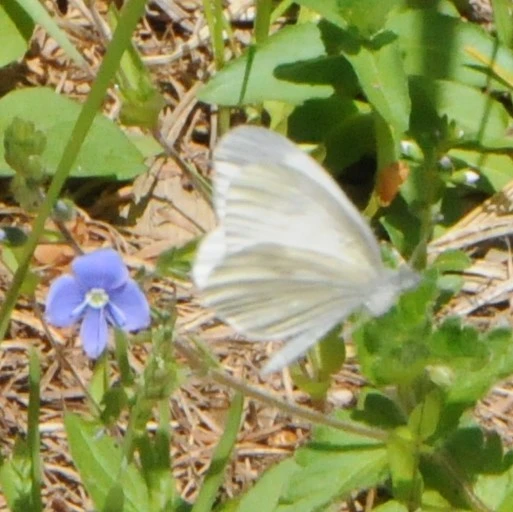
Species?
Leptidea sinapis/juvernica
